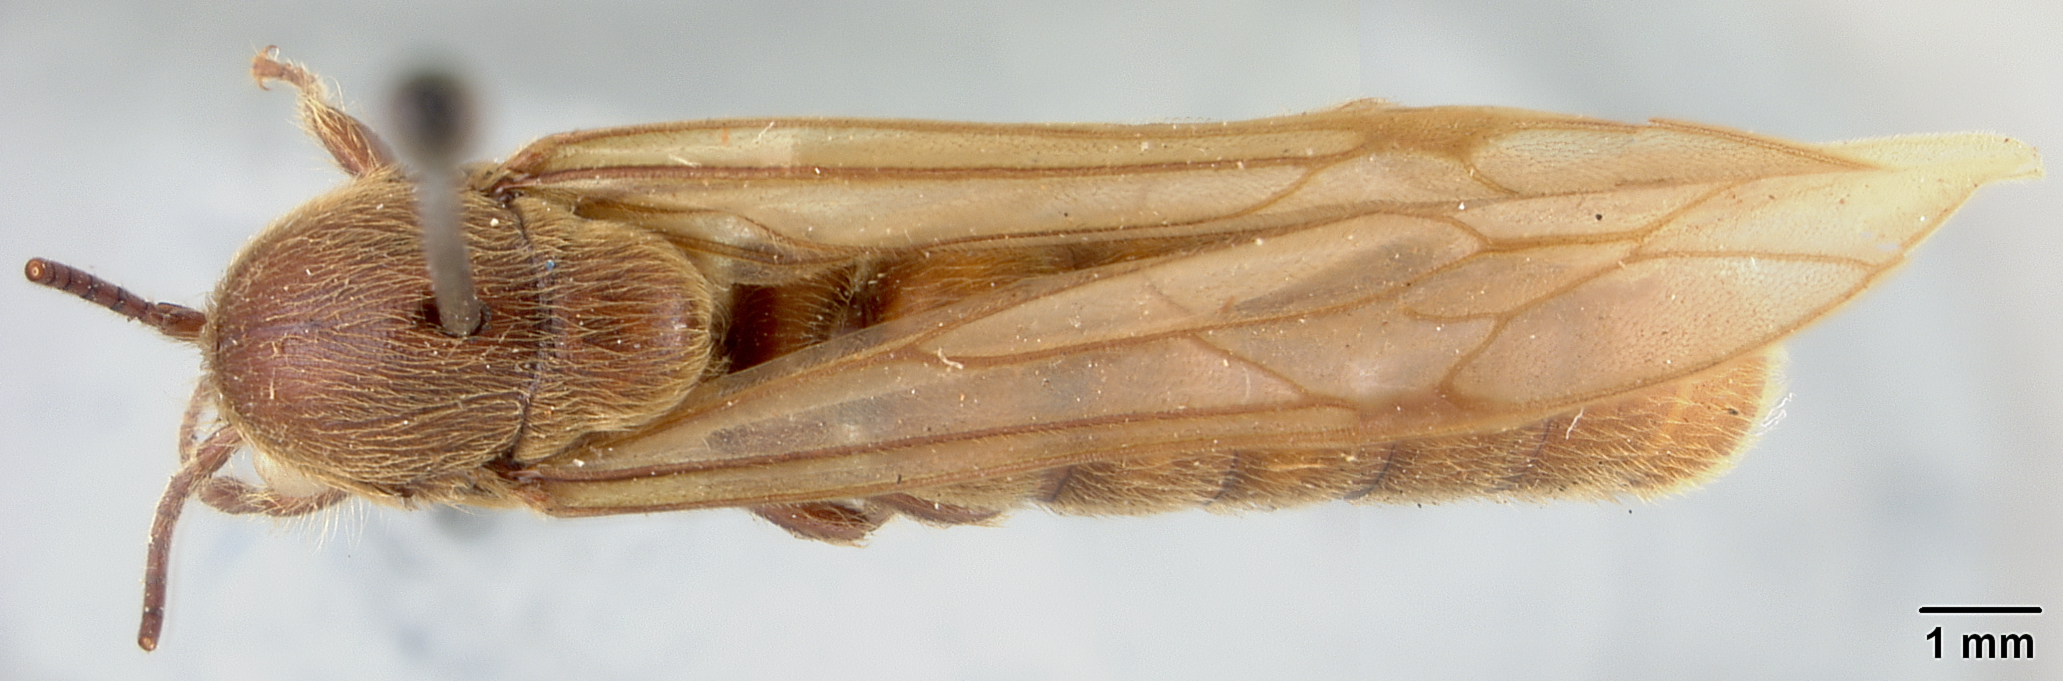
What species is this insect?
Neivamyrmex longiscapus
